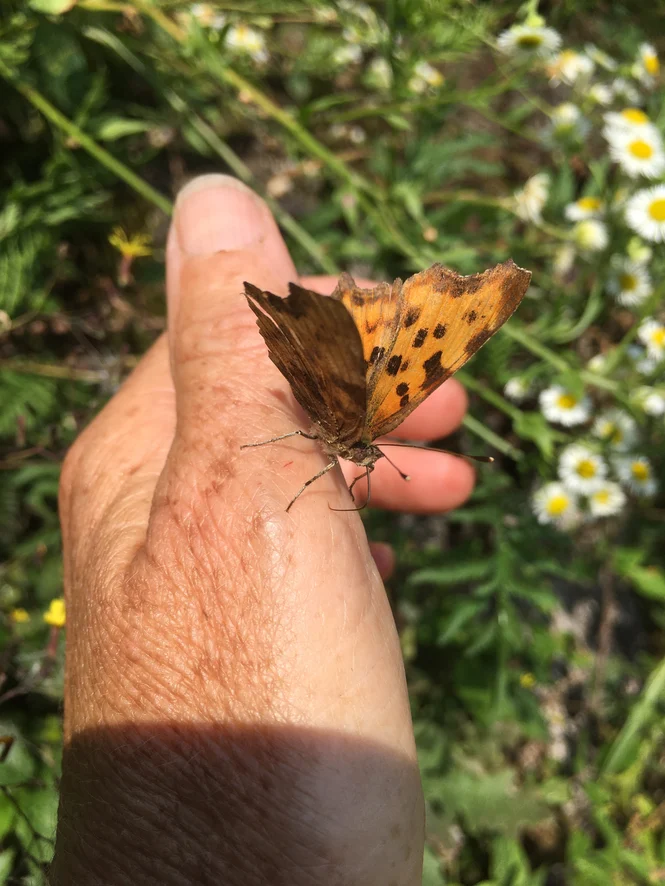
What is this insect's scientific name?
Polygonia c-album
